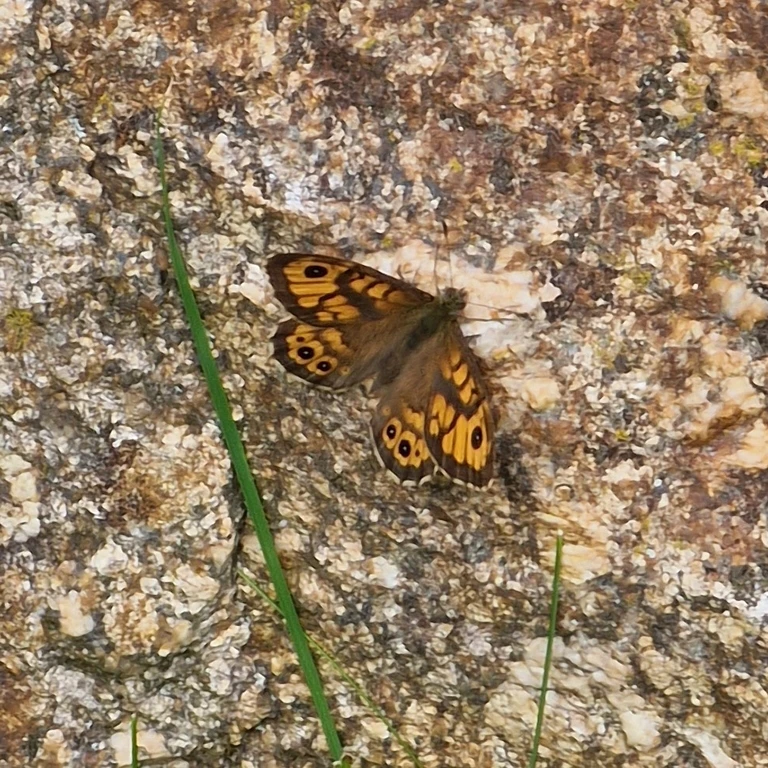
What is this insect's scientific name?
Lasiommata megera (also Pararge megera)
